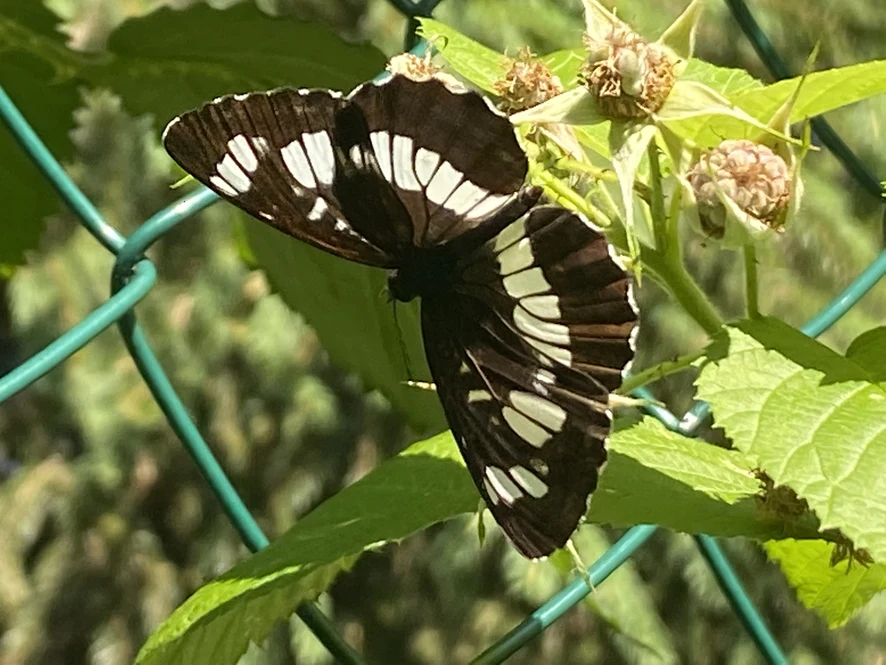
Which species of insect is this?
Neptis rivularis
